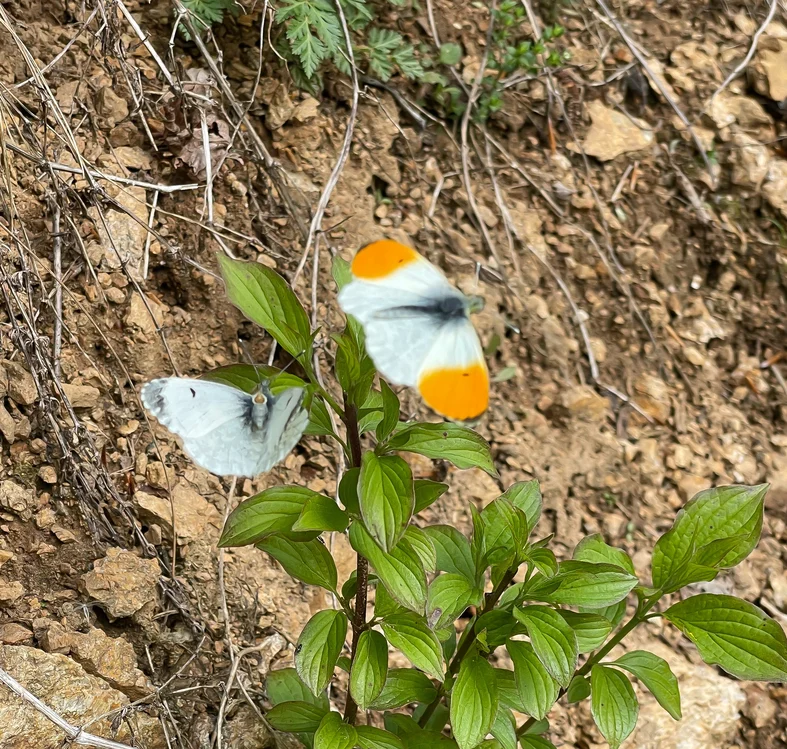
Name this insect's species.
Anthocharis cardamines
